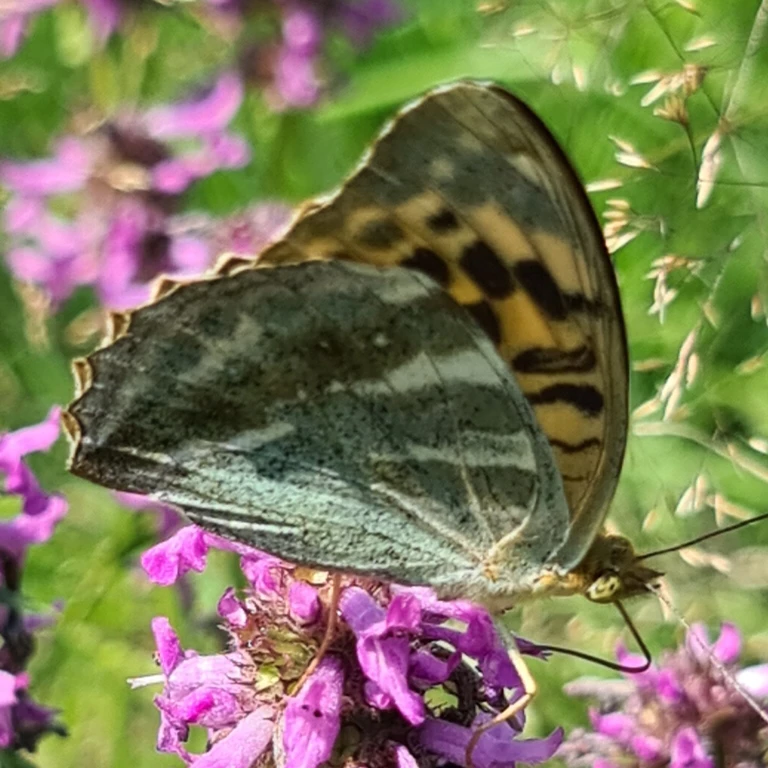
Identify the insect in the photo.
Argynnis paphia
